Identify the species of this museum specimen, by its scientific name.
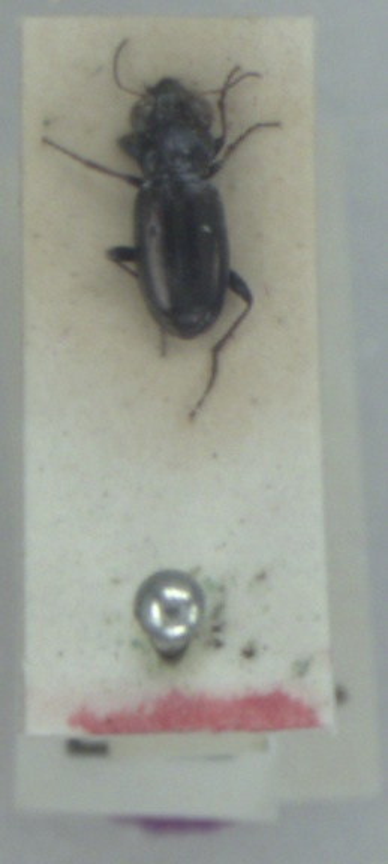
Notiophilus germinyi
